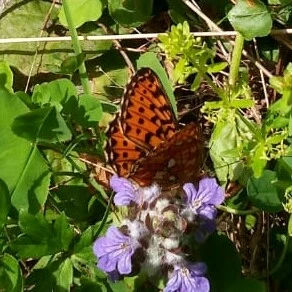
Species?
Boloria euphrosyne (also Clossiana euphrosyne)
